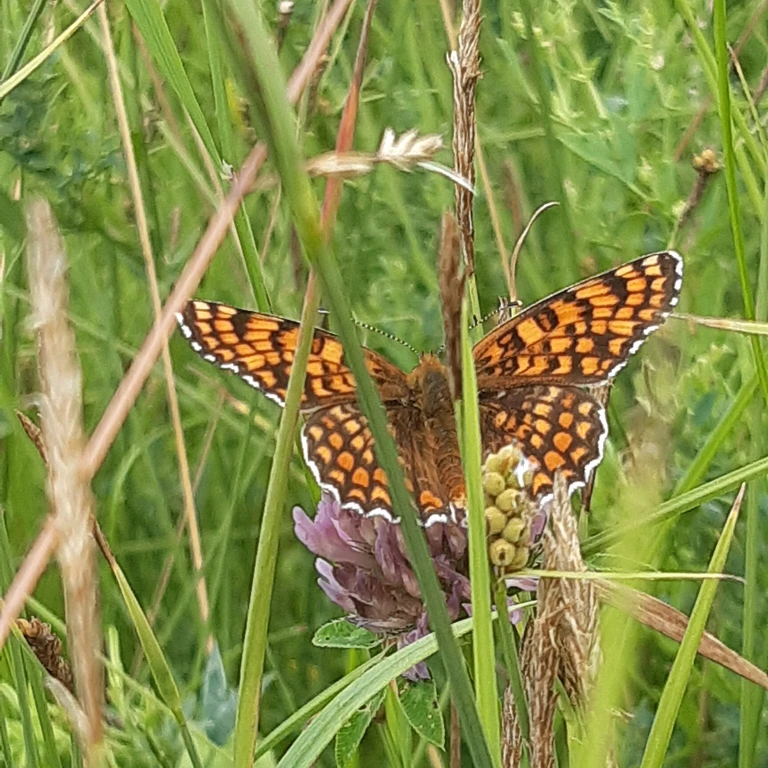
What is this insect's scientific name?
Melitaea phoebe
